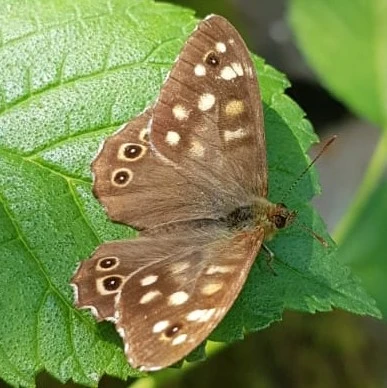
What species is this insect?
Pararge aegeria
